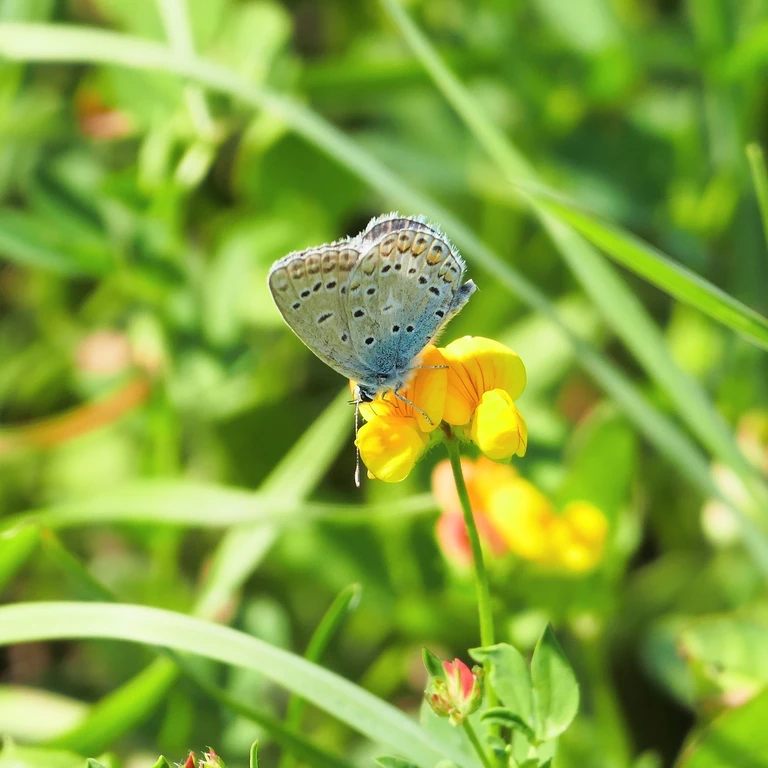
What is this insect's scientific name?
Polyommatus icarus
